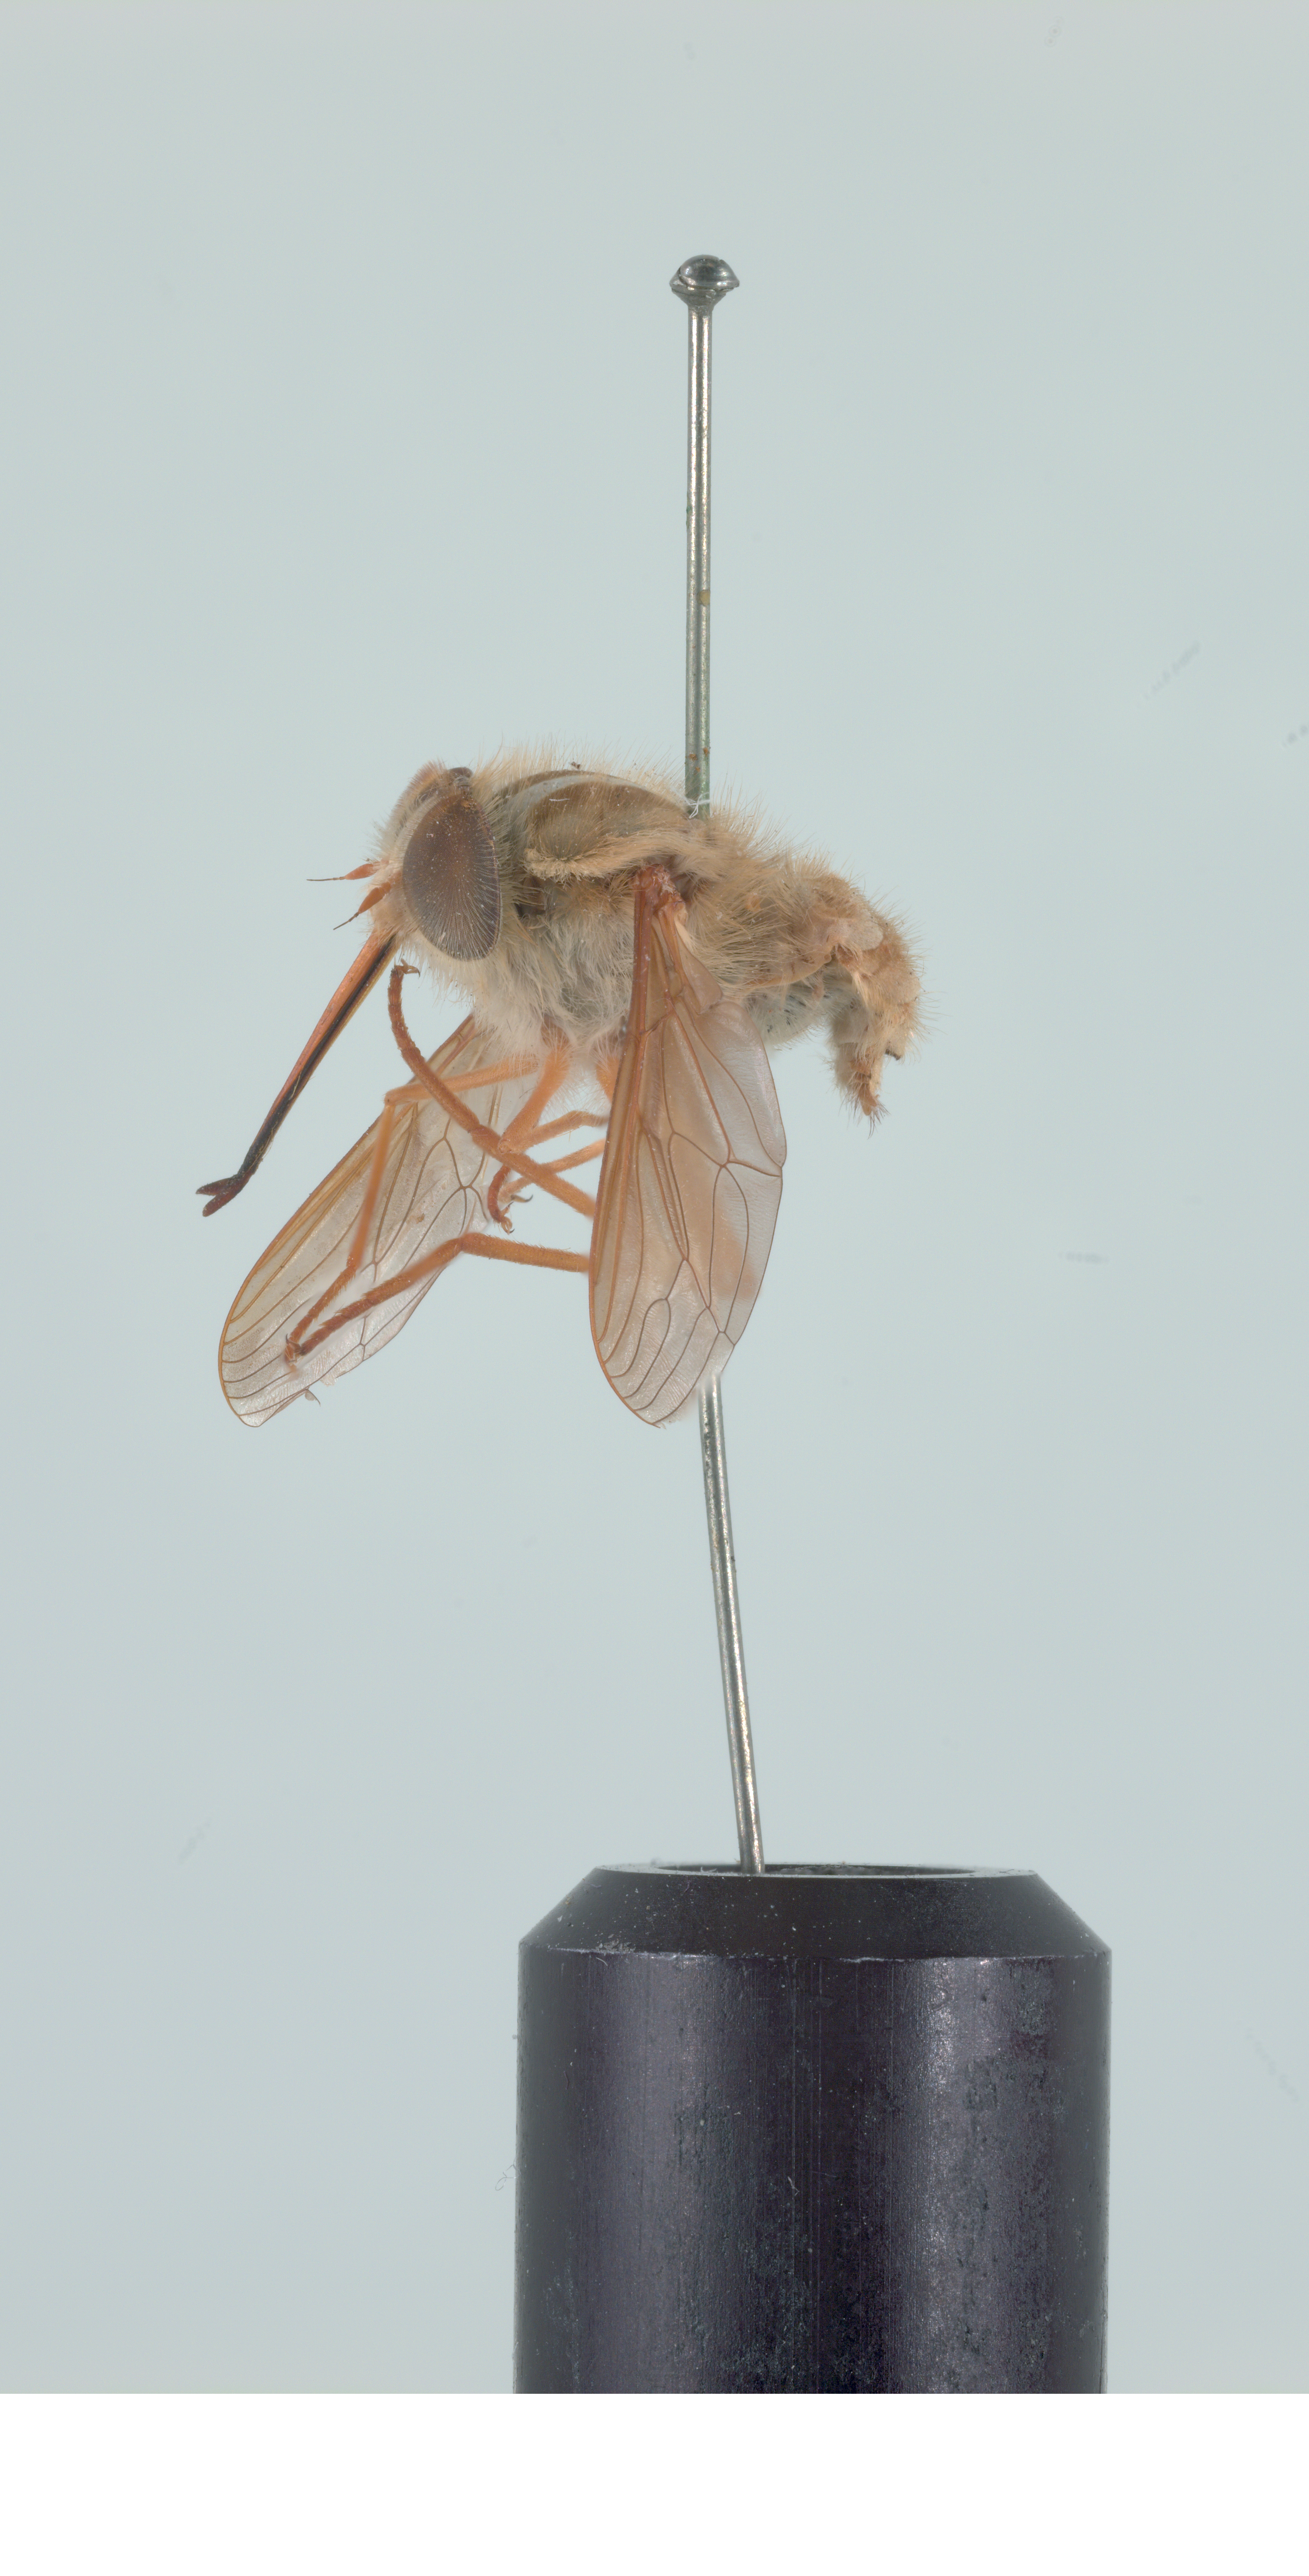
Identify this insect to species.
Trichophthalma subaurata
